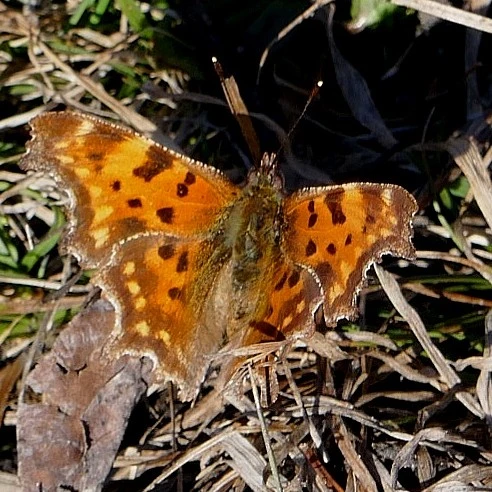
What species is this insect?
Polygonia c-album
